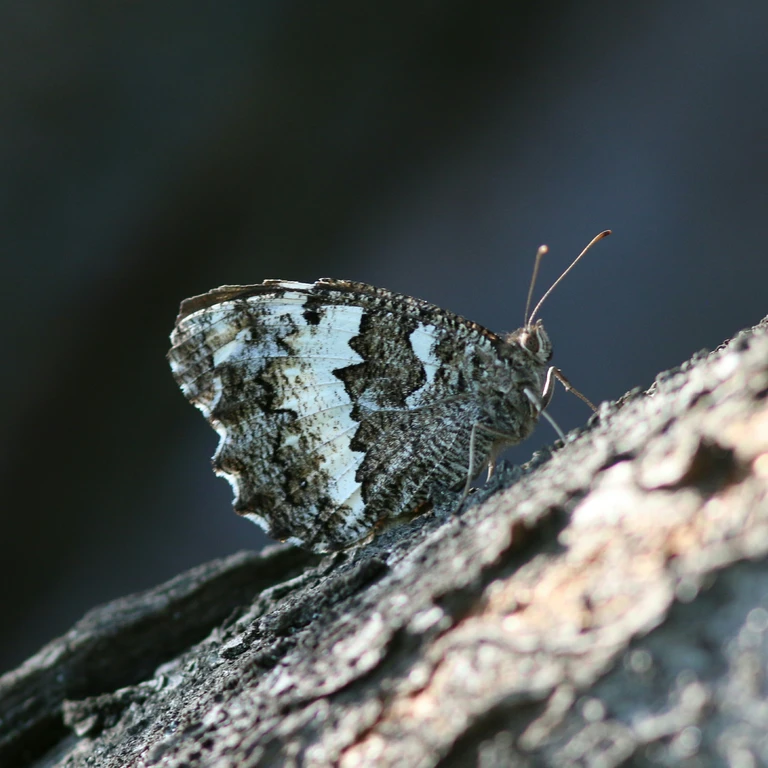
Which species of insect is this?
Brintesia circe
